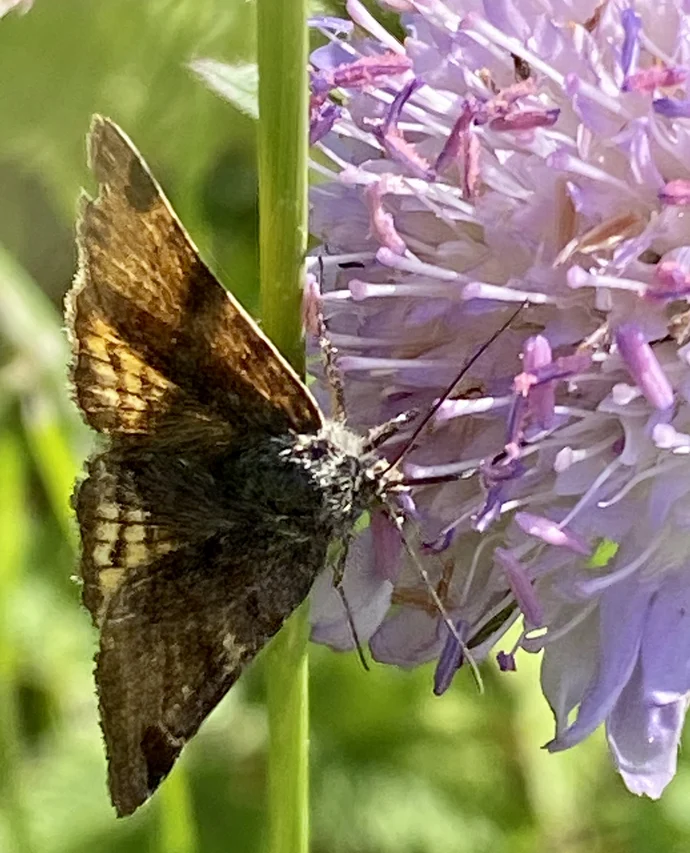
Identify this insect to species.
Euclidia glyphica
